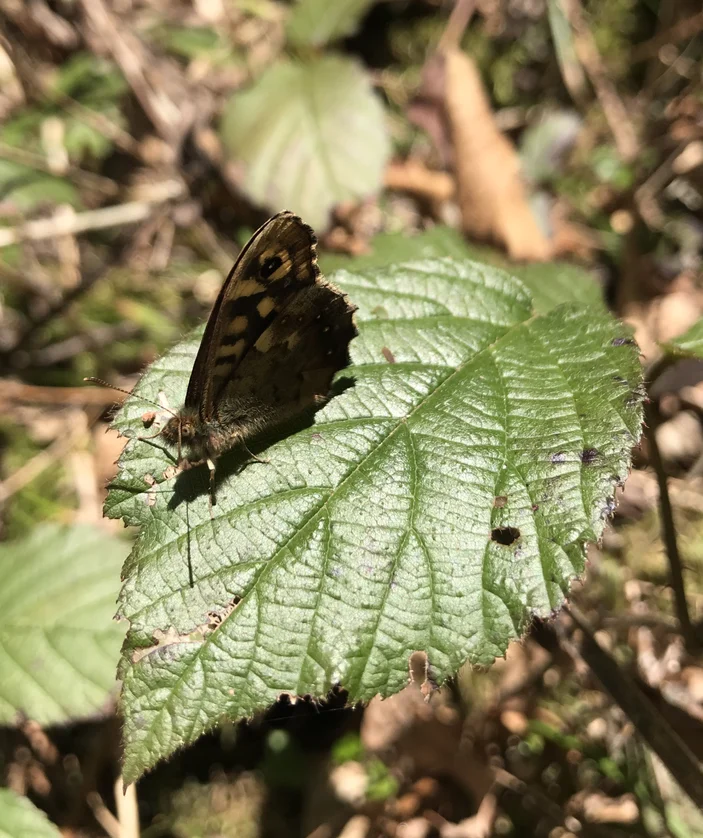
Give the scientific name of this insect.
Pararge aegeria
